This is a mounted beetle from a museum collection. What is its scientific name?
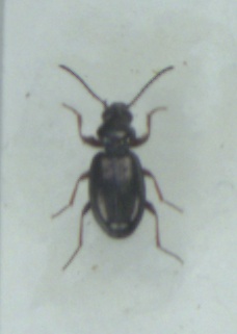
Bembidion lampros
